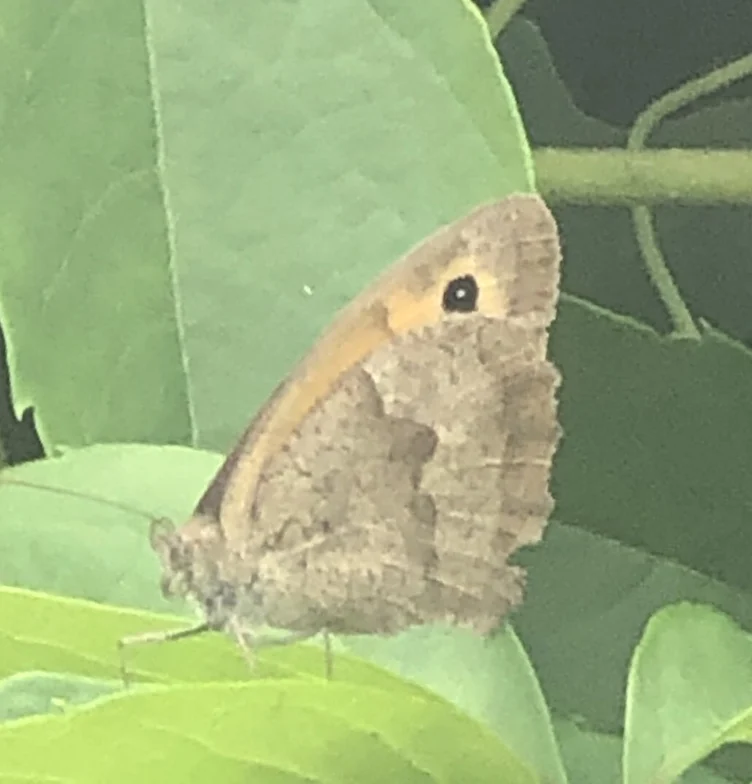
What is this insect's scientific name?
Maniola jurtina
